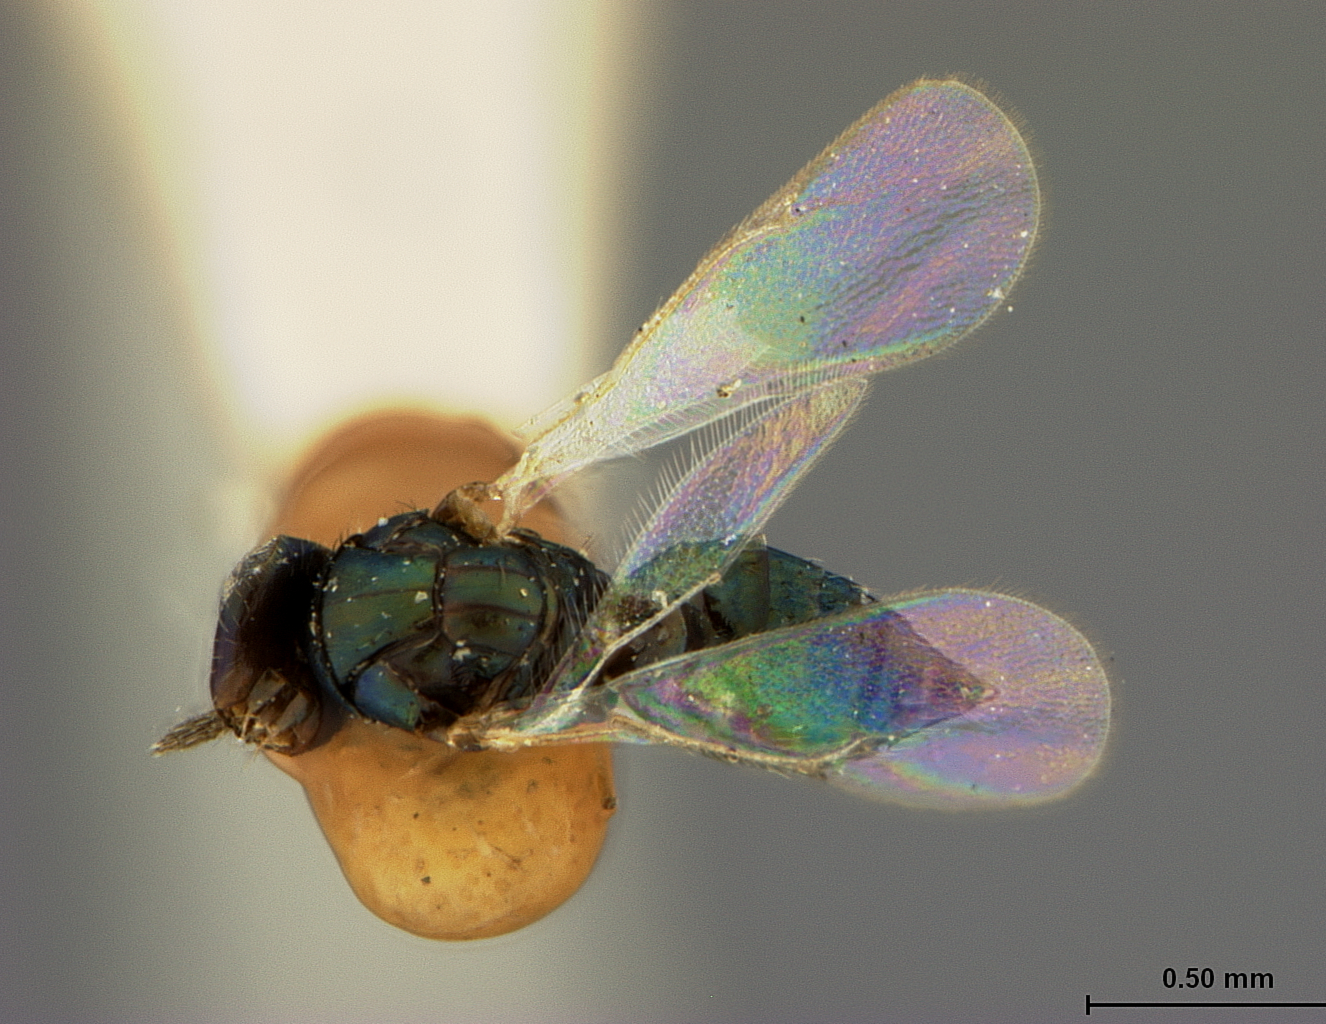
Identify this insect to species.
Tetrastichus microrhopalae
